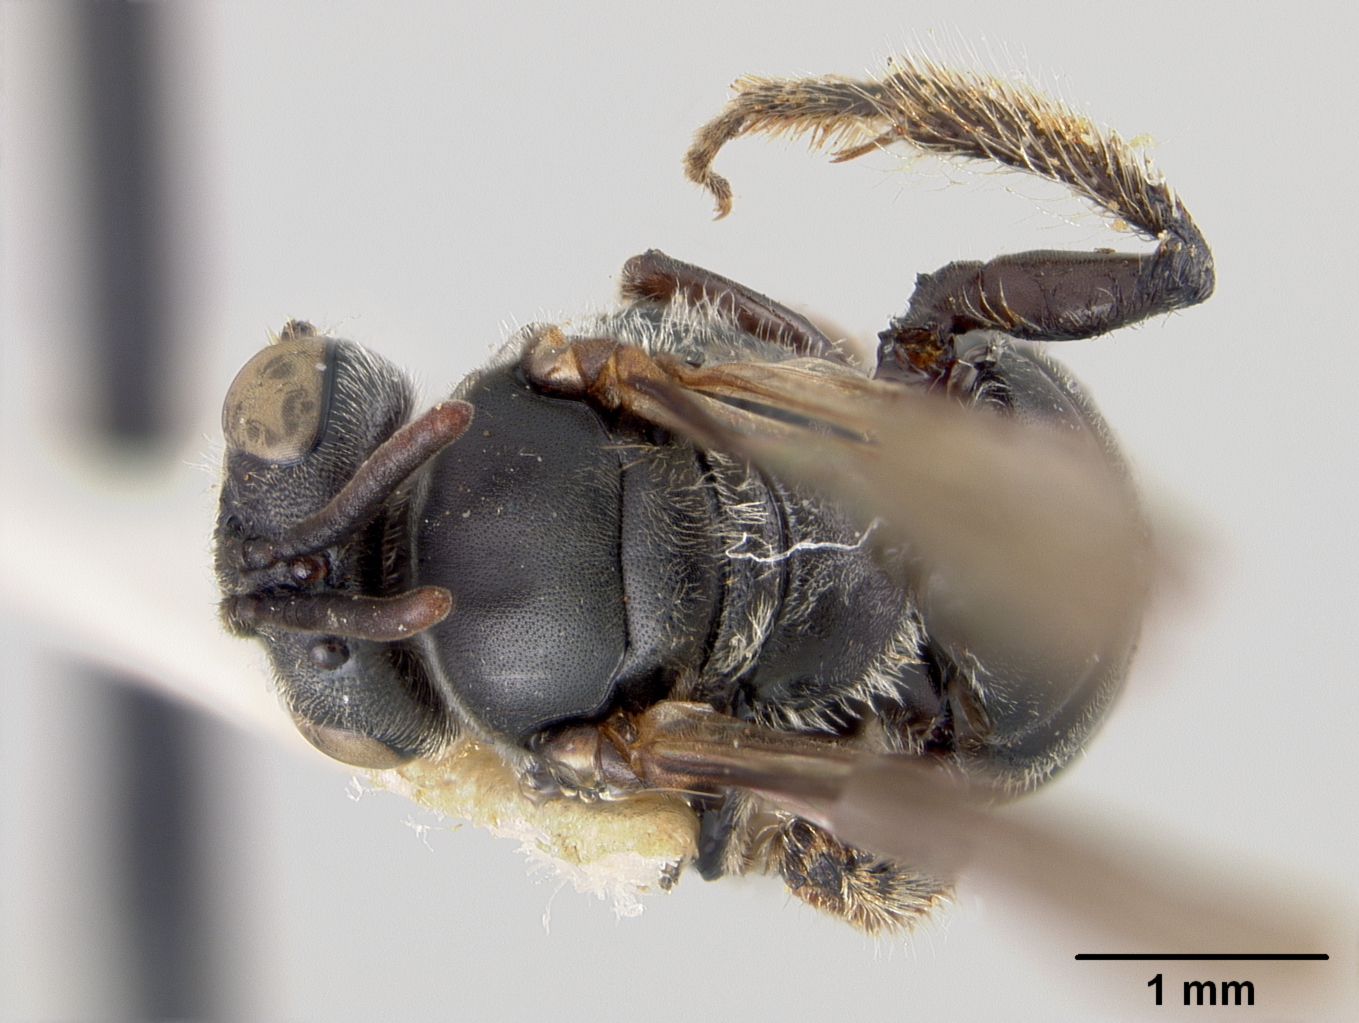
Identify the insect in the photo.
Heterosarus succinctus
